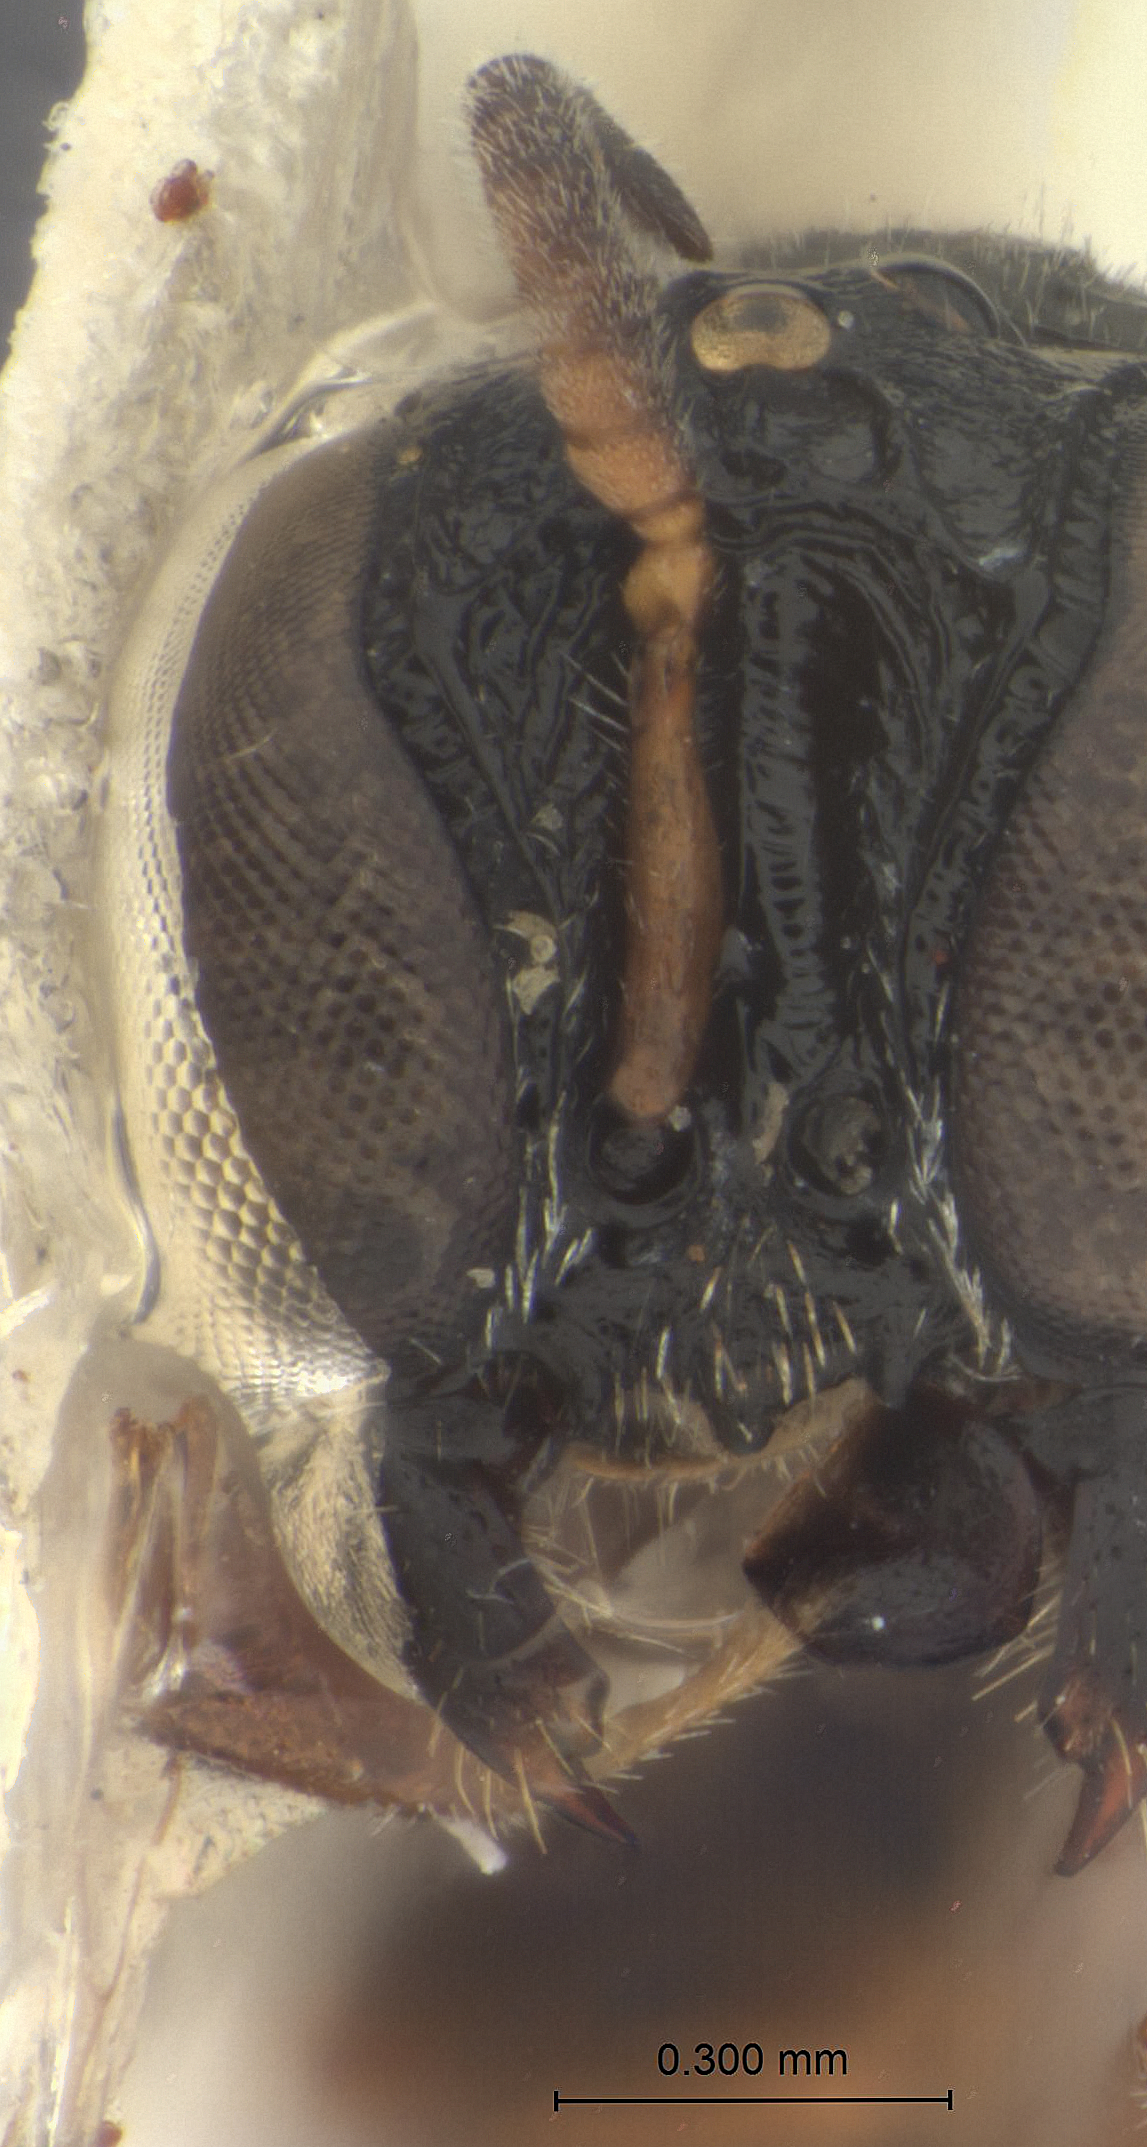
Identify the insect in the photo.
Polemistus tridentatus
